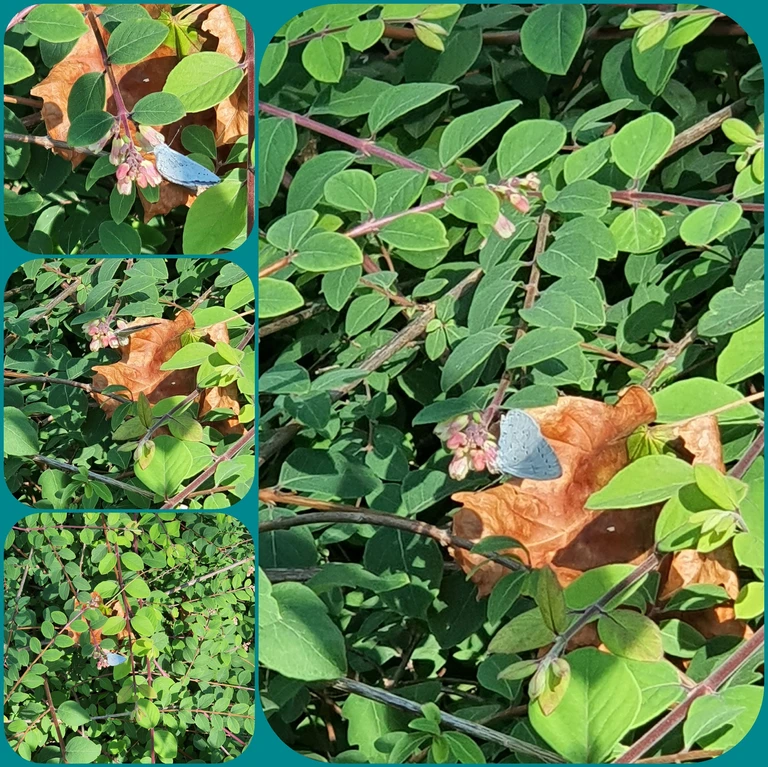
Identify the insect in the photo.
Celastrina argiolus
